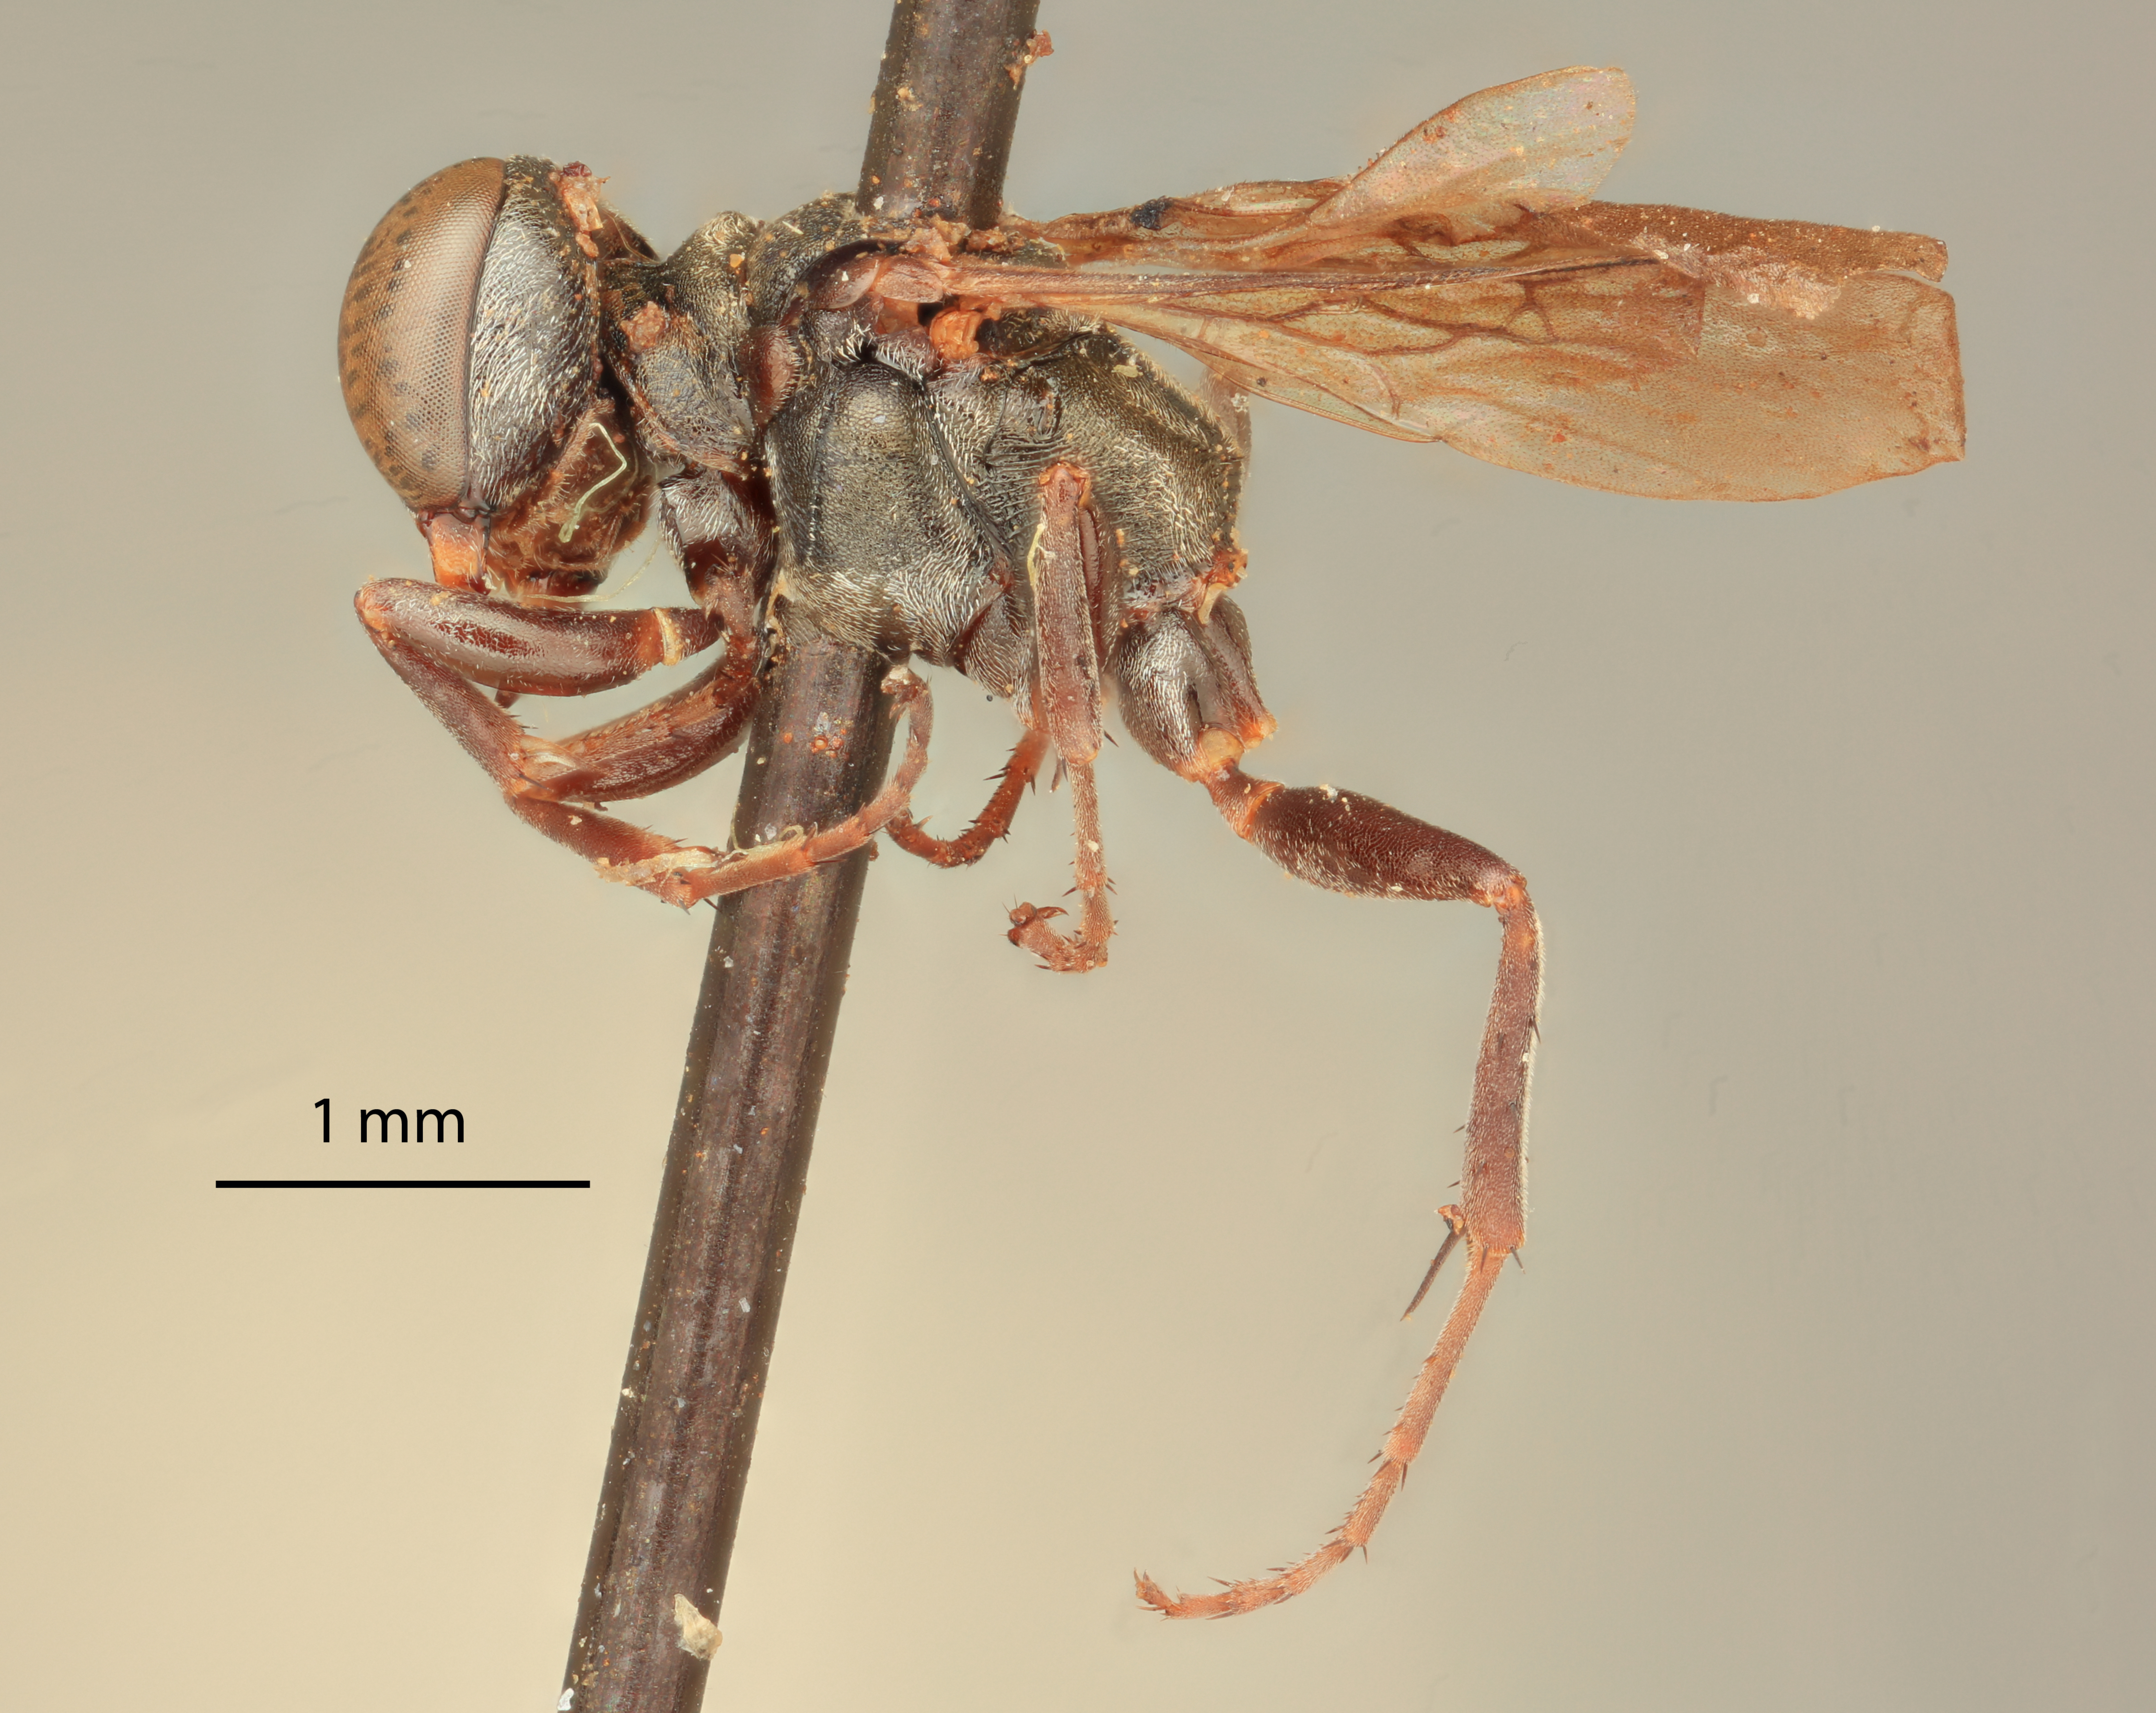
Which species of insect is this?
Hypomiscophus aenescens
